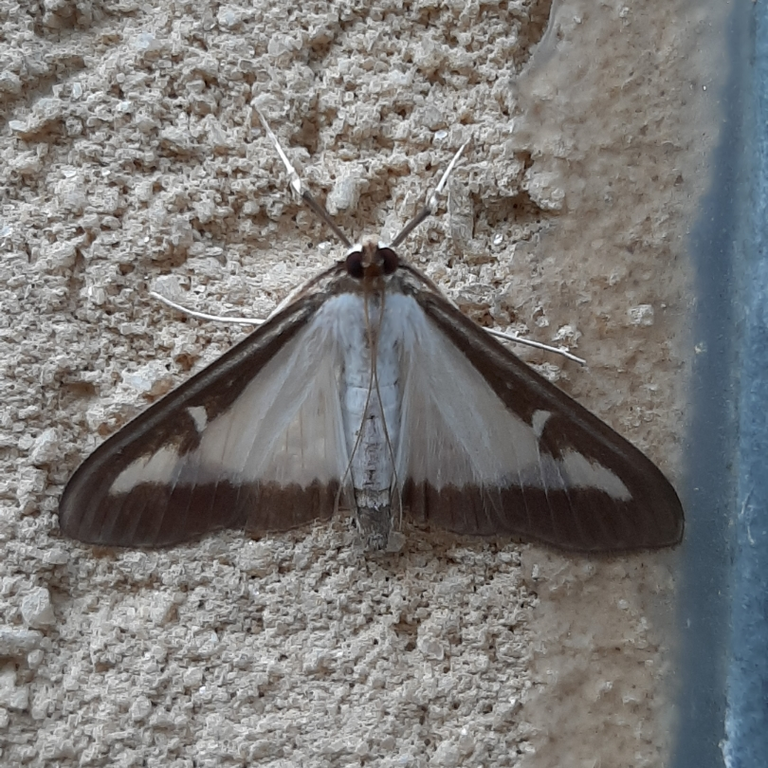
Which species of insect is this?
Cydalima perspectalis
